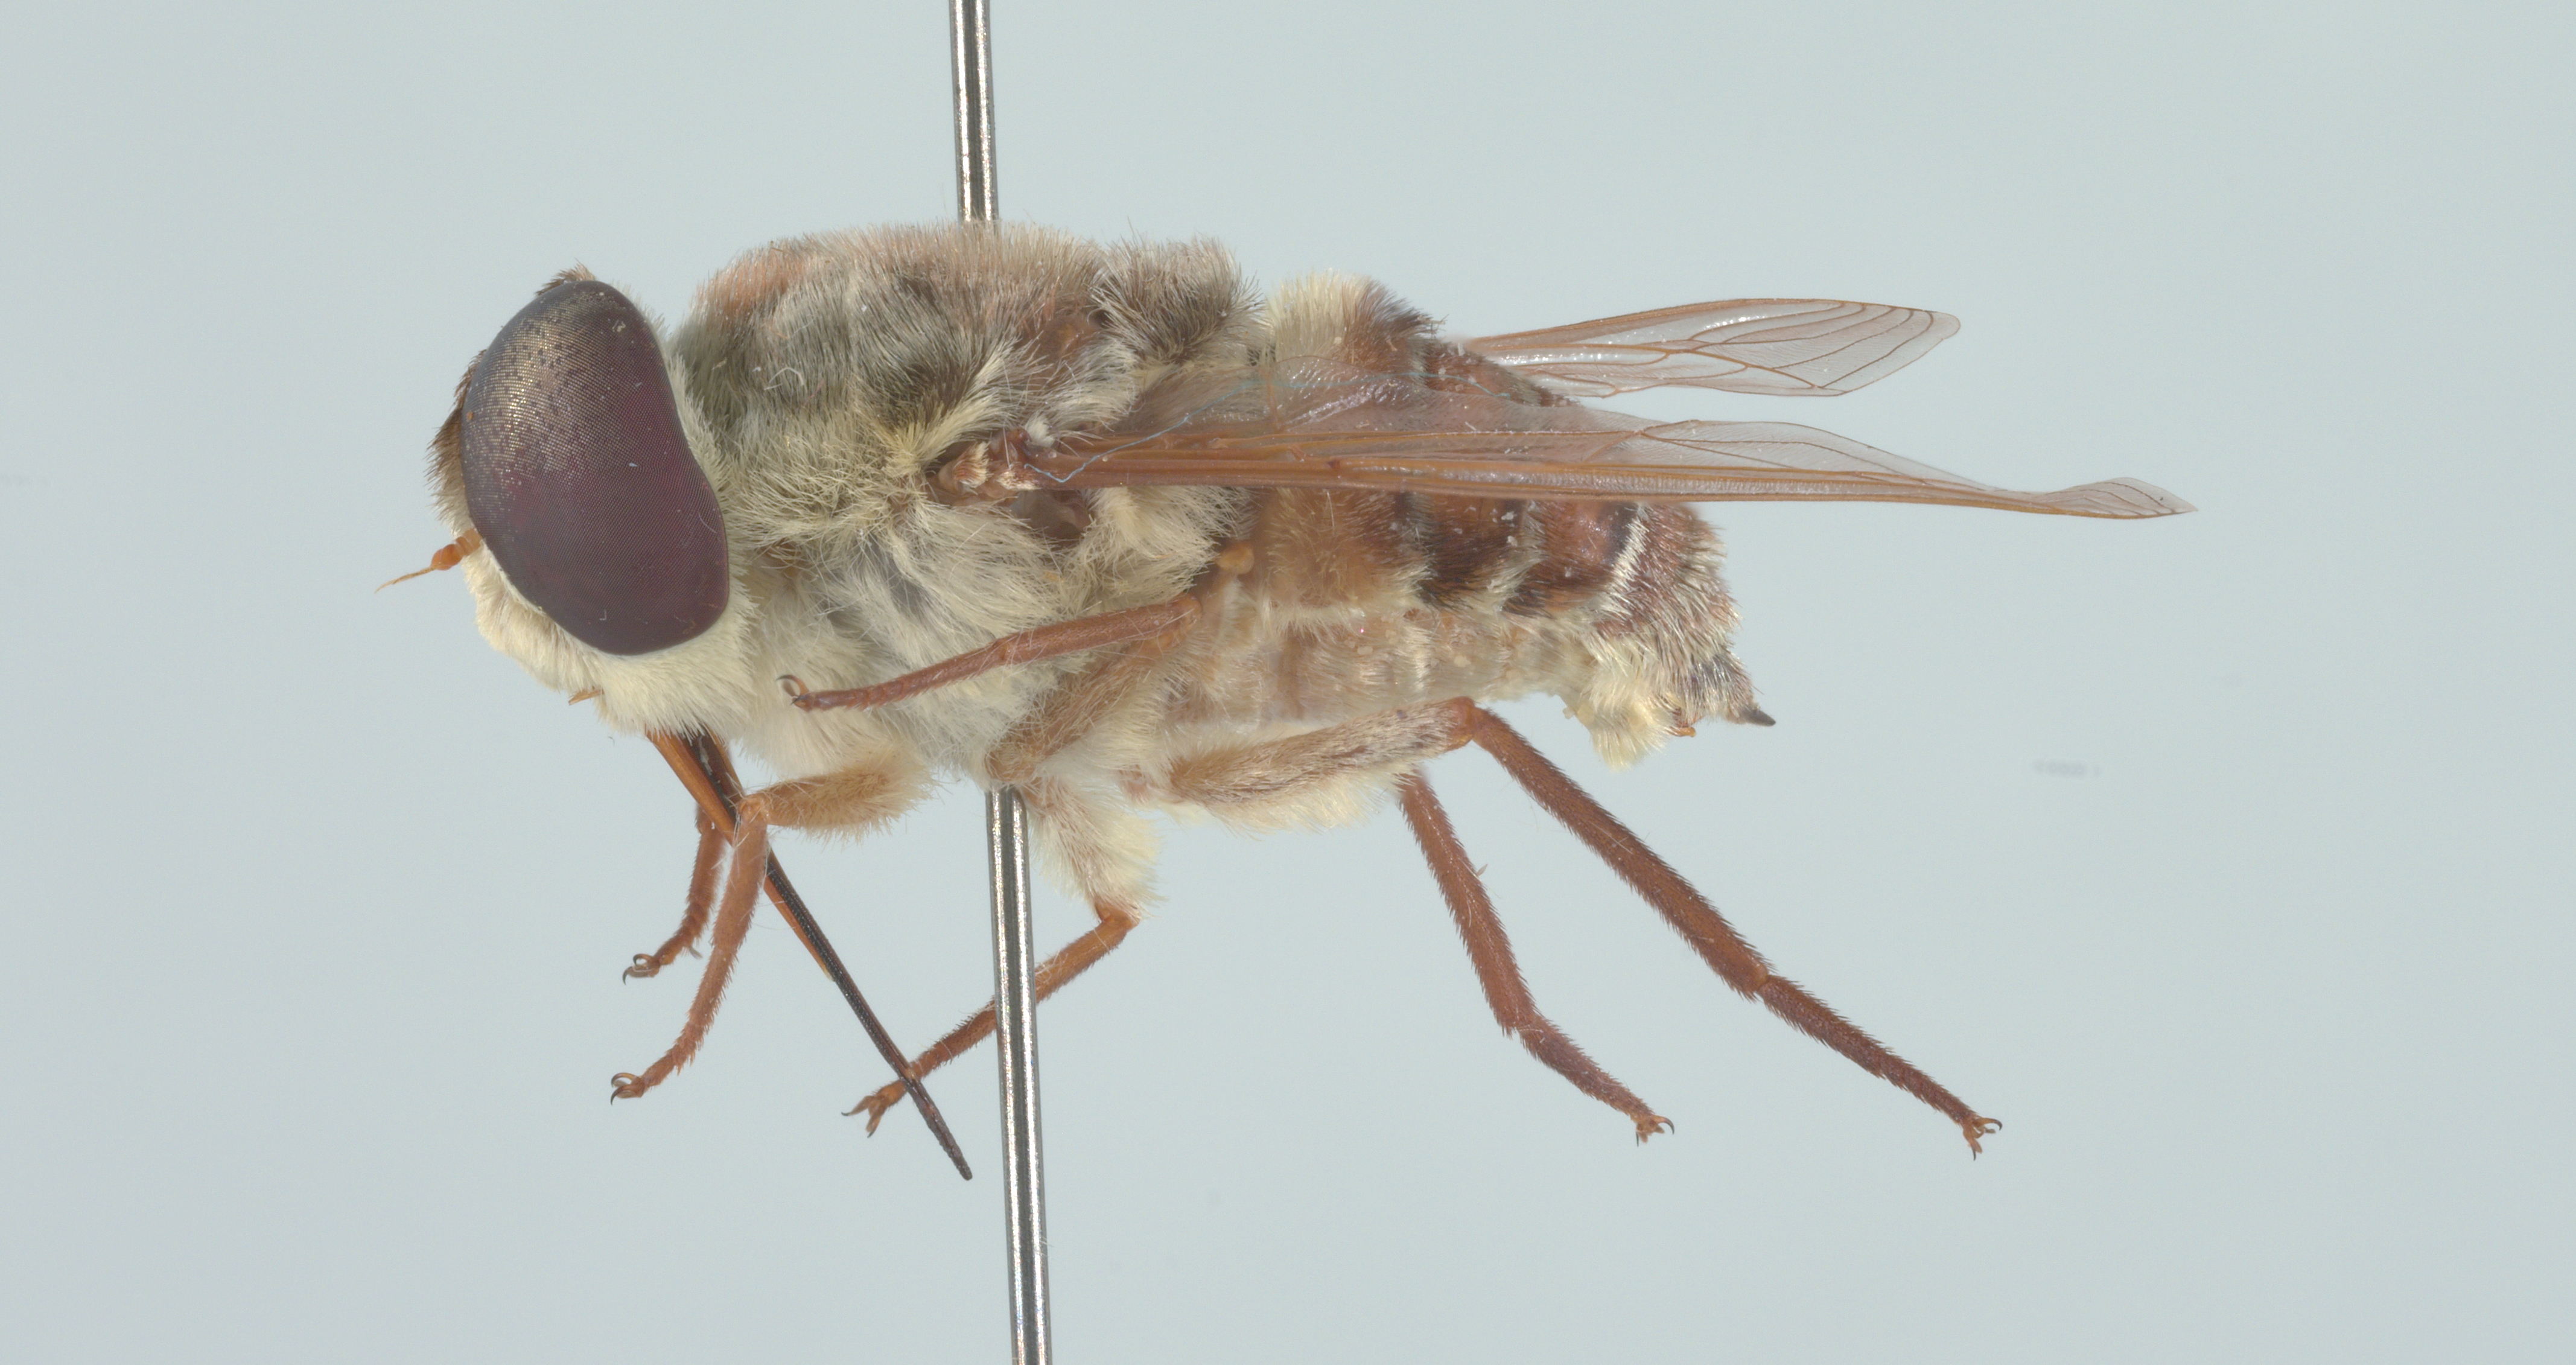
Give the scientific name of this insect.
Neorhynchocephalus volaticus
